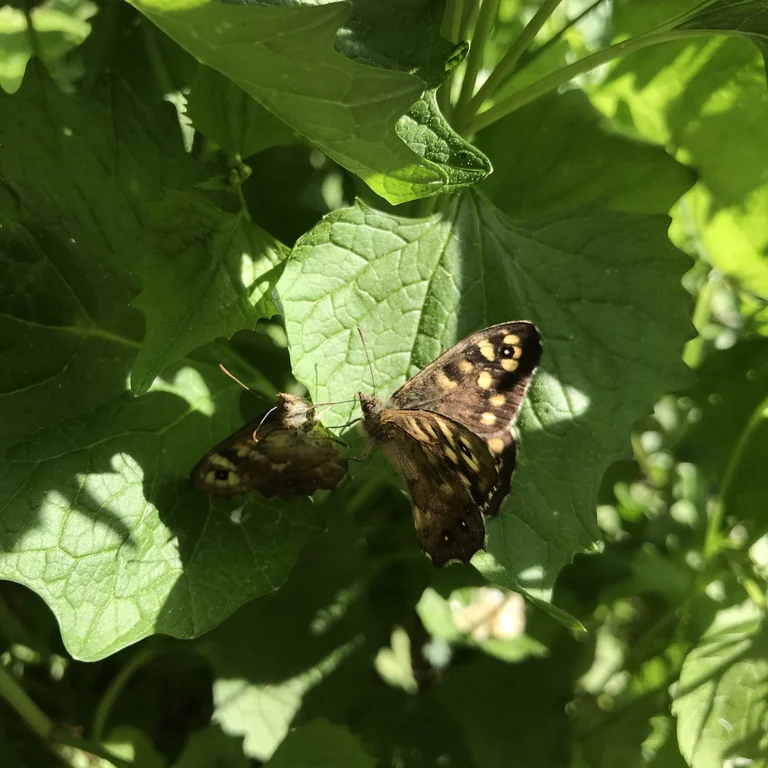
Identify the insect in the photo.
Pararge aegeria
